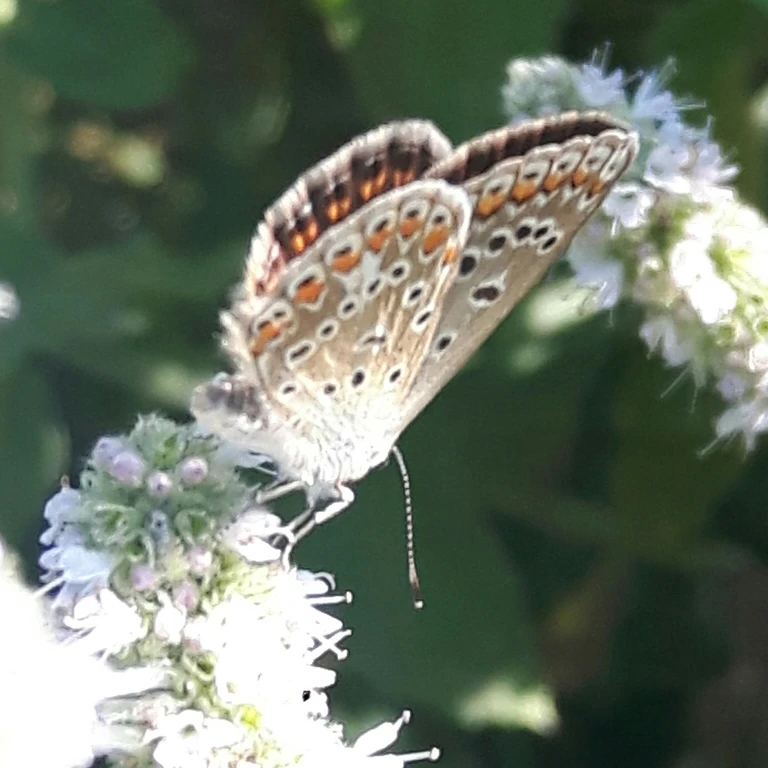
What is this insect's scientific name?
Polyommatus icarus
